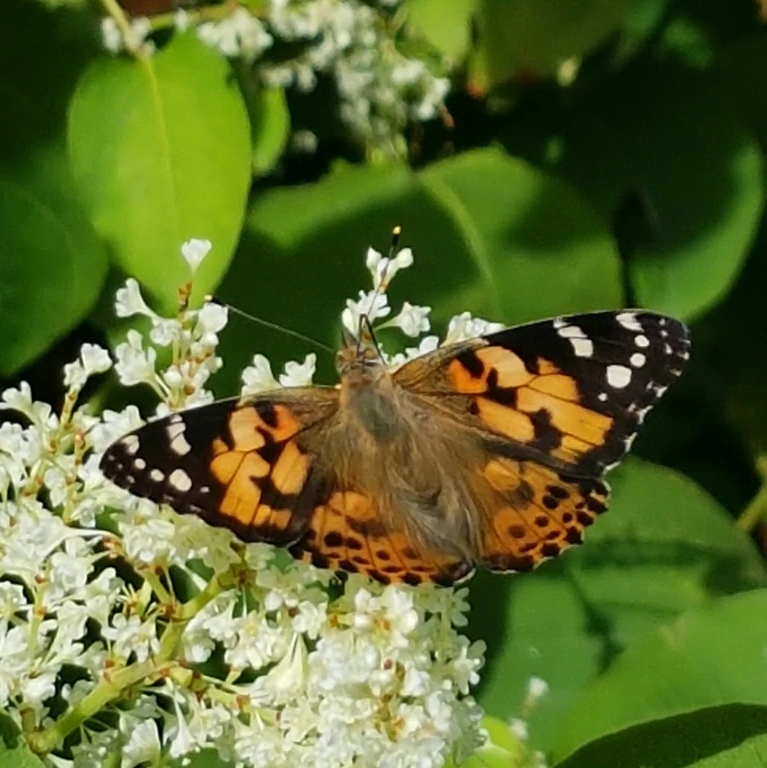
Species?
Vanessa cardui
